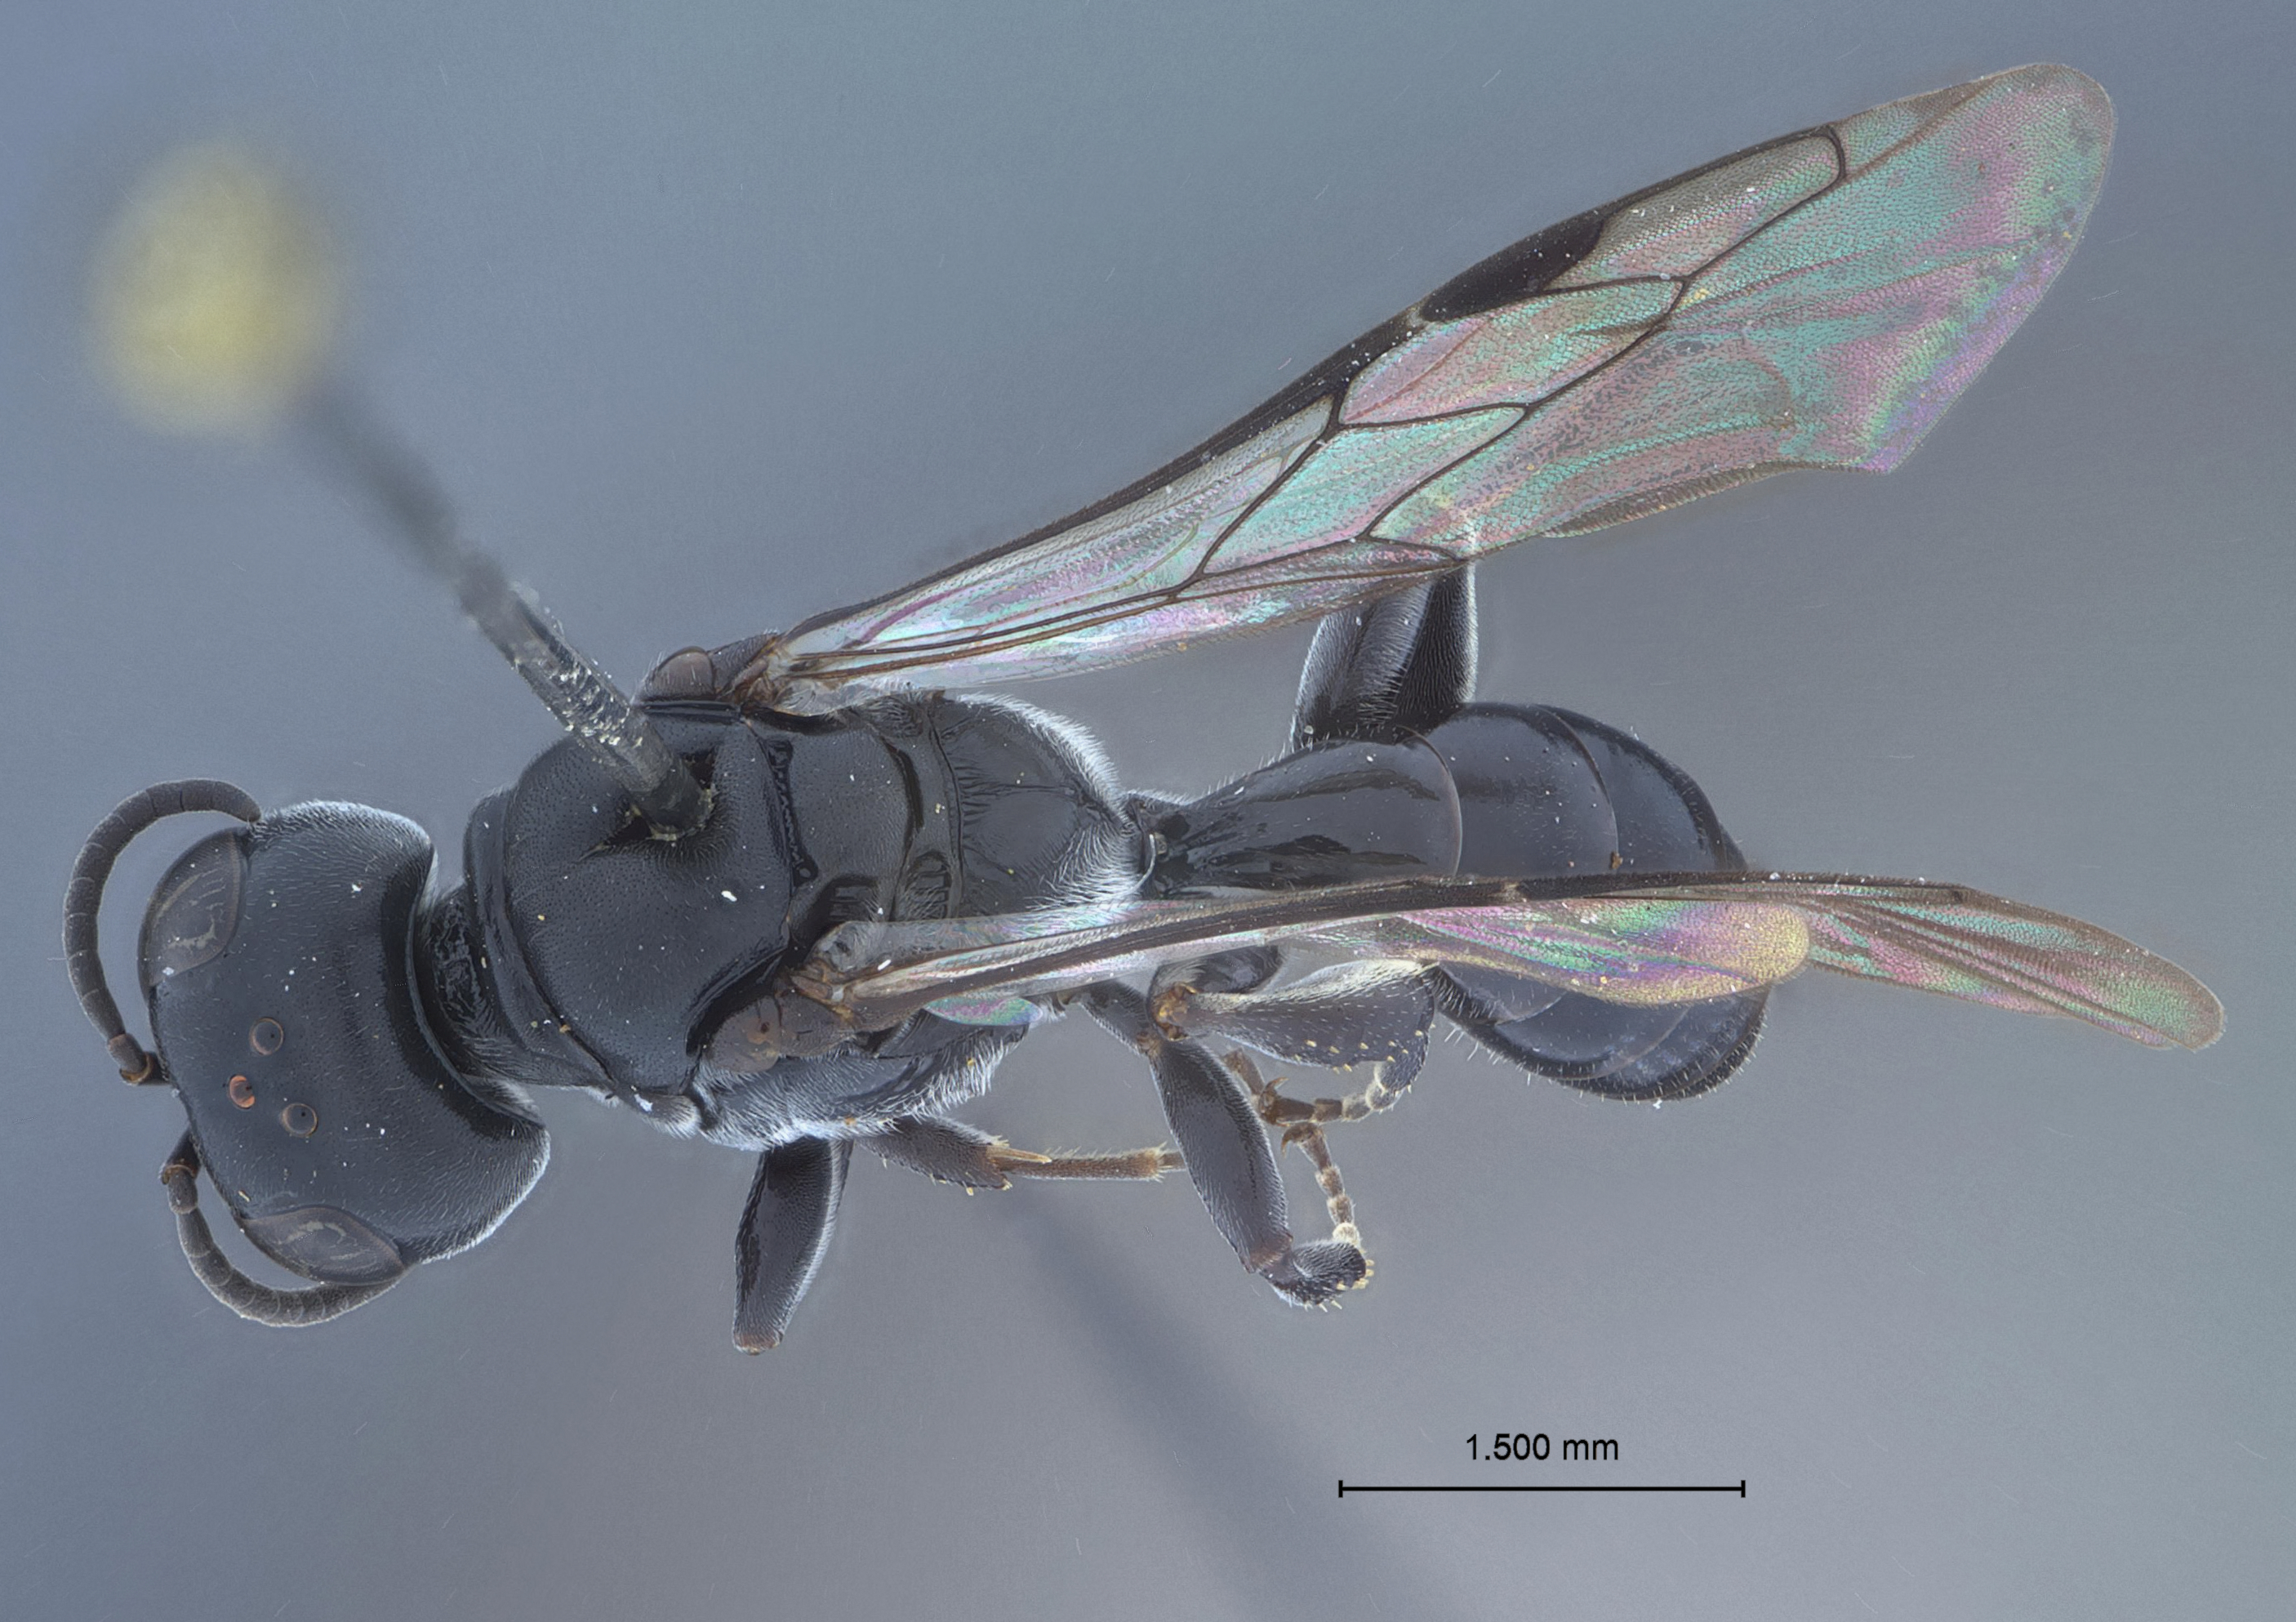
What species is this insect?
Crossocerus bnun
